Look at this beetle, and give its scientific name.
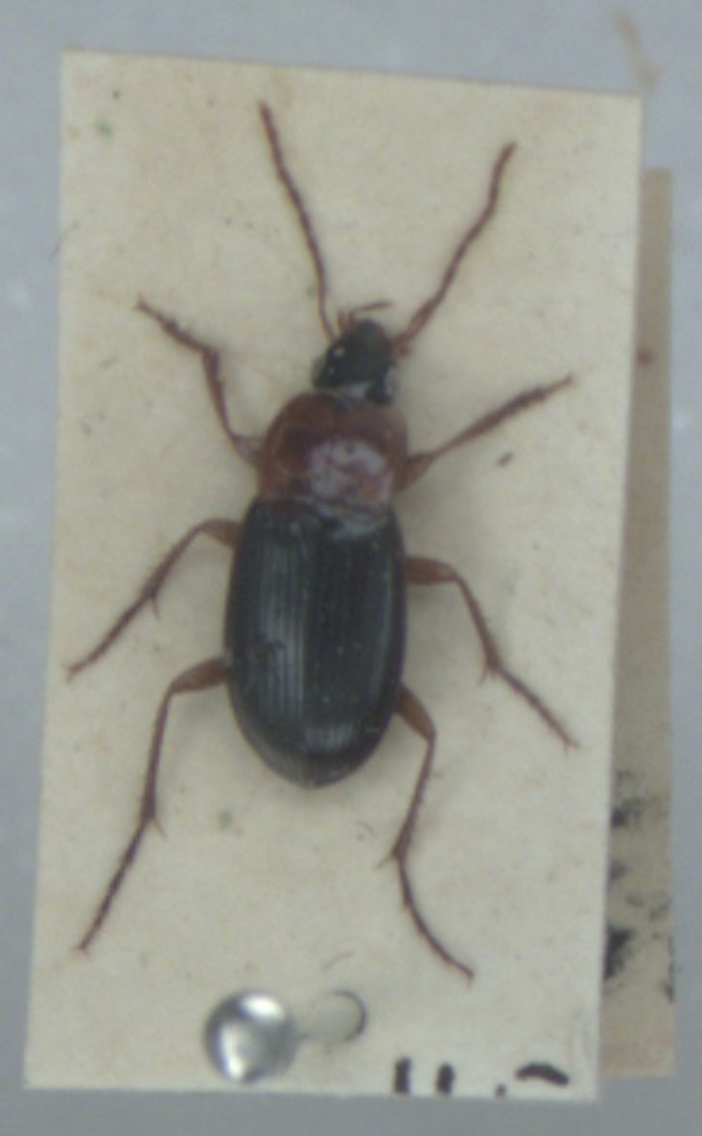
Calathus melanocephalus
